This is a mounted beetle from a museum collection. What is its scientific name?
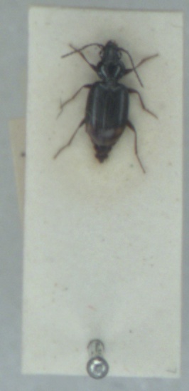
Bembidion lunulatum
